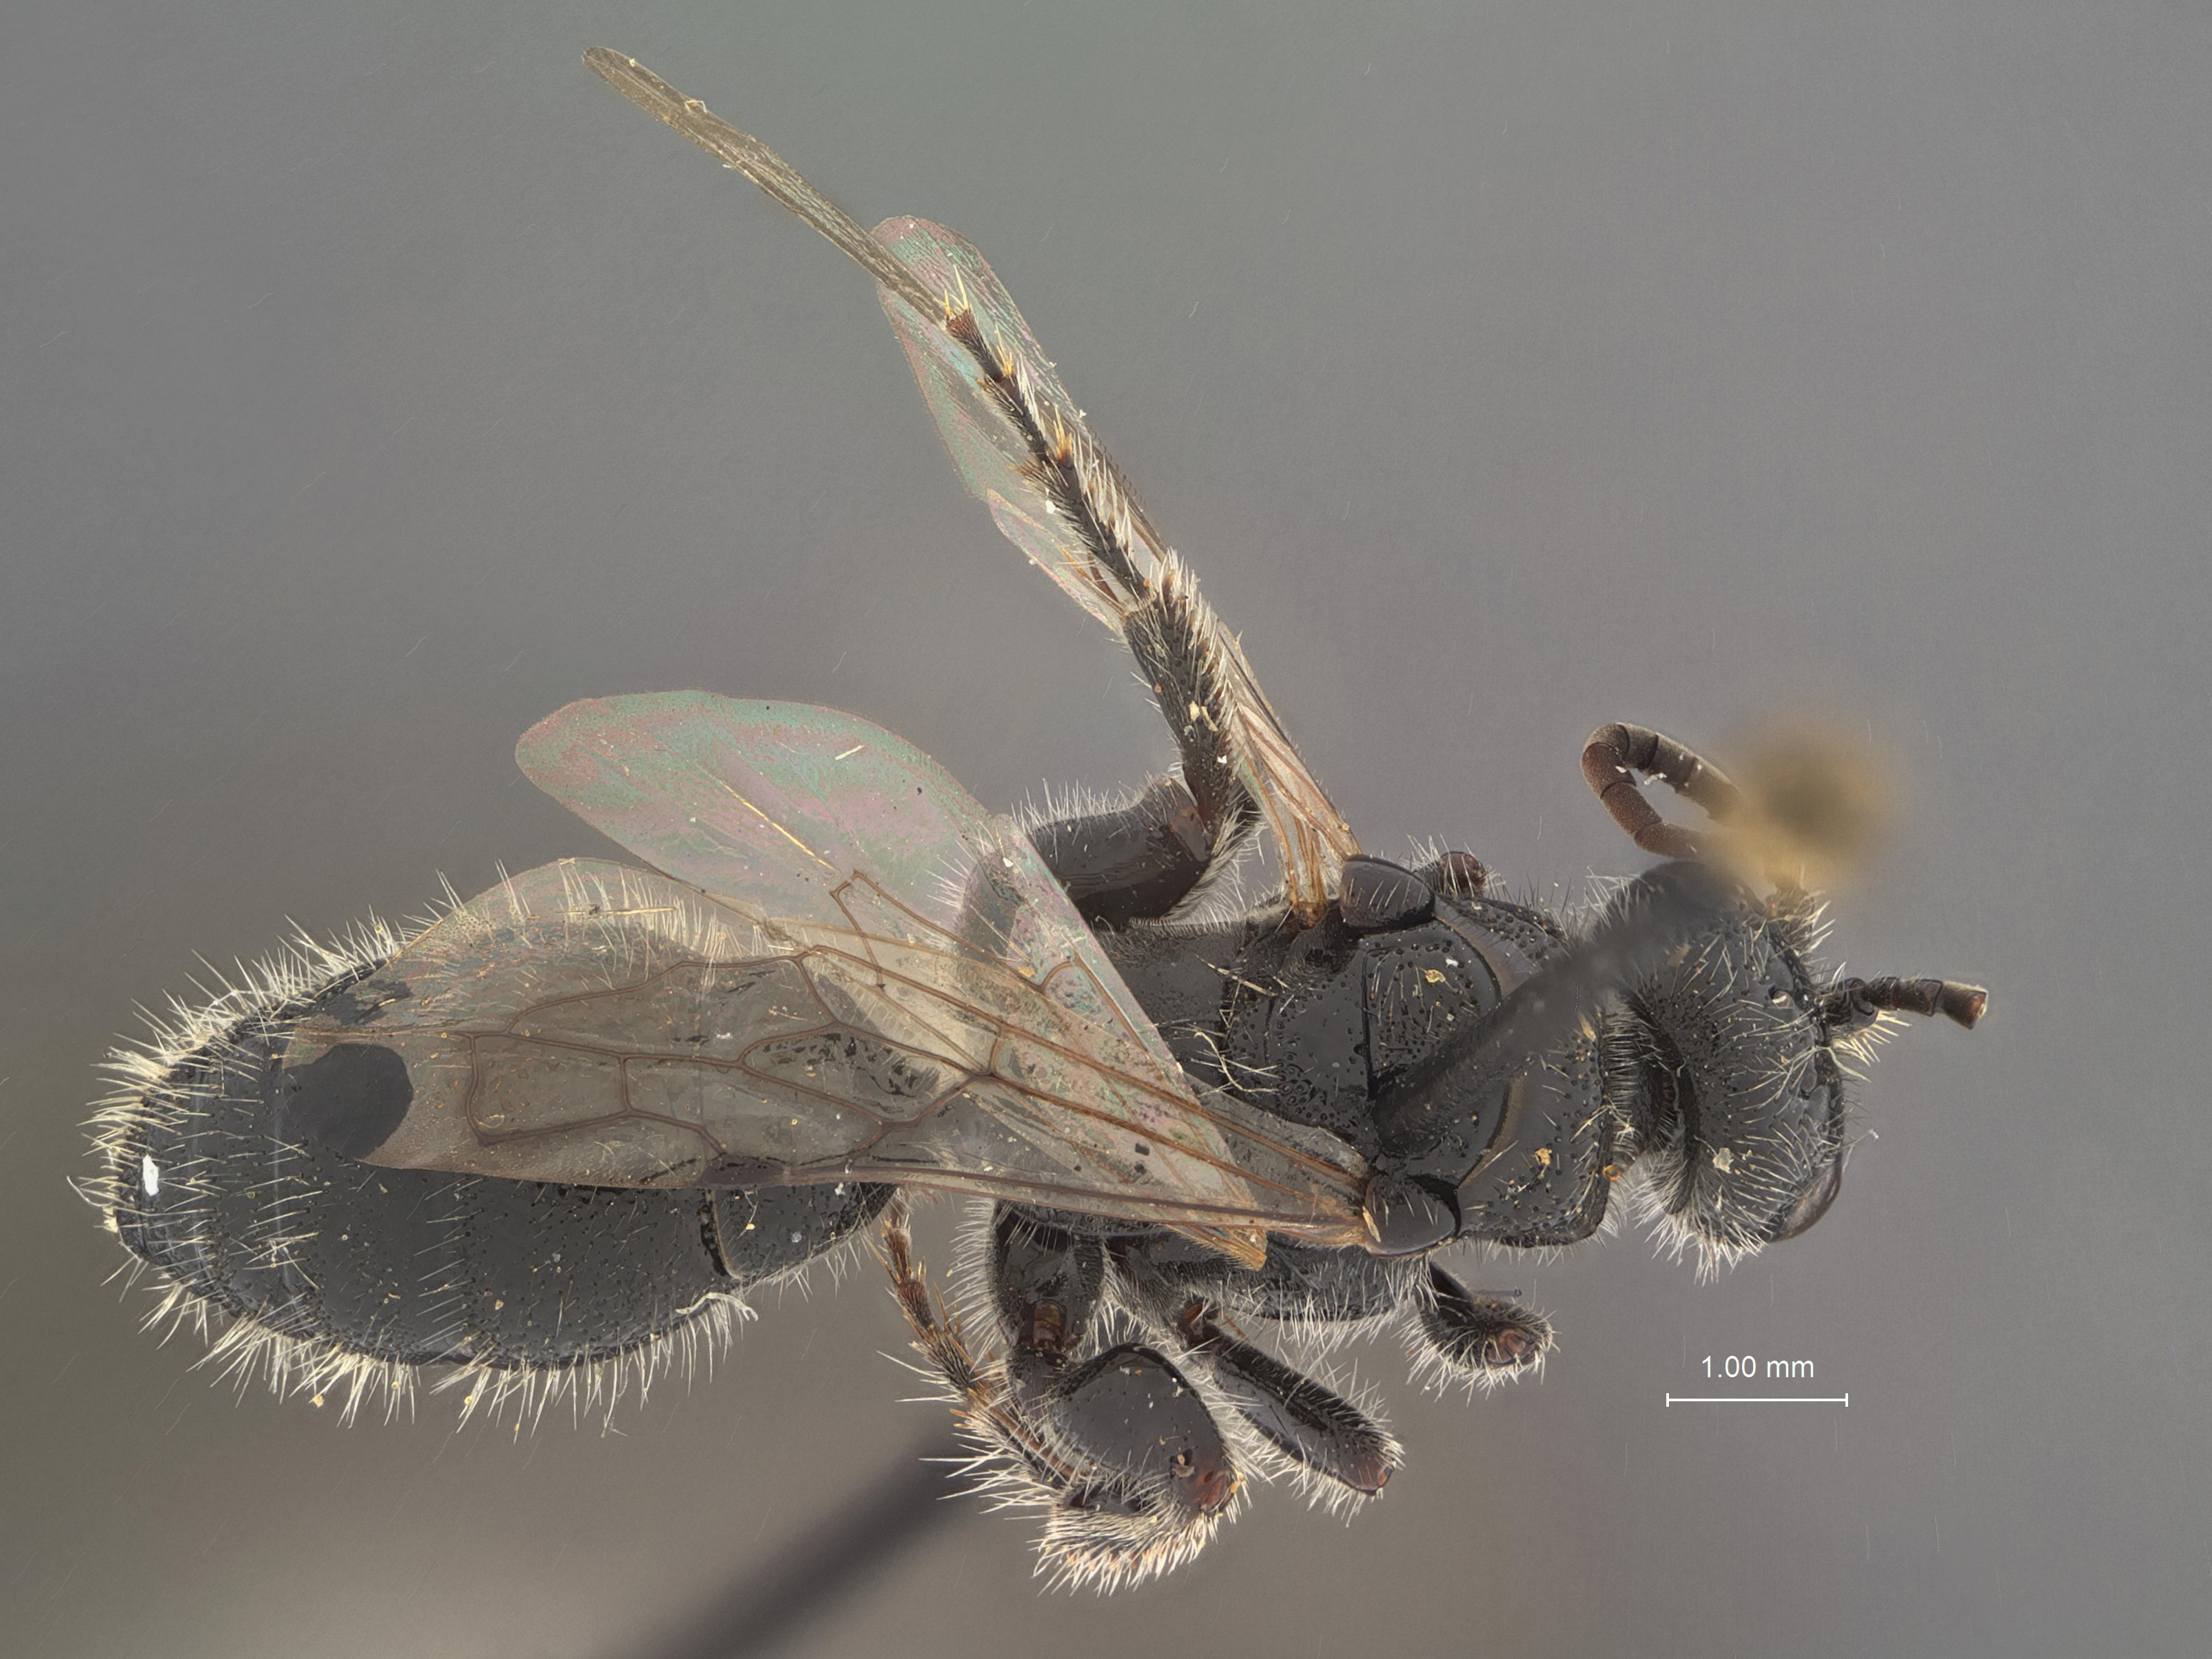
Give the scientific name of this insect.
Tiphia krombeini
